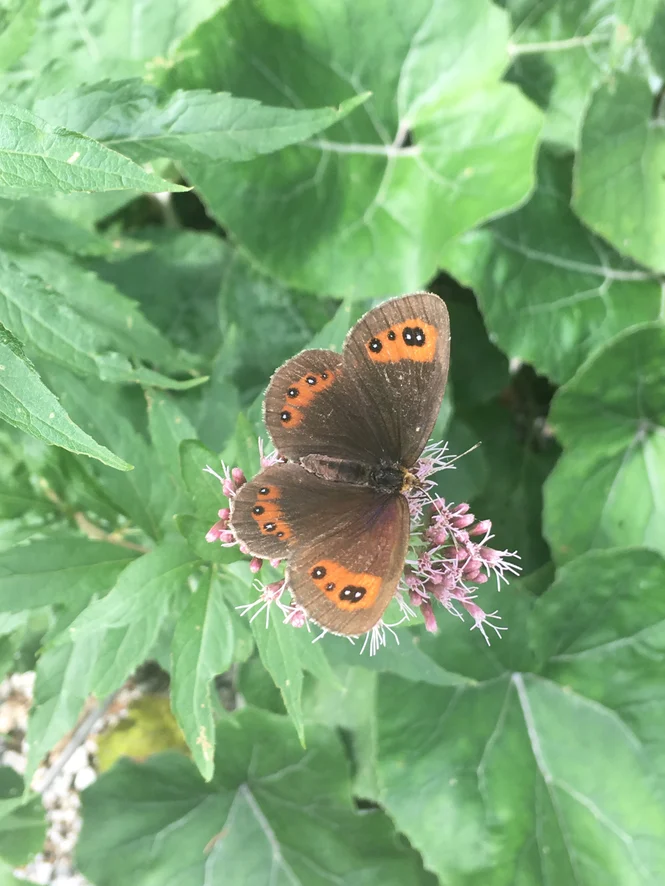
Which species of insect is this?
Erebia aethiops
